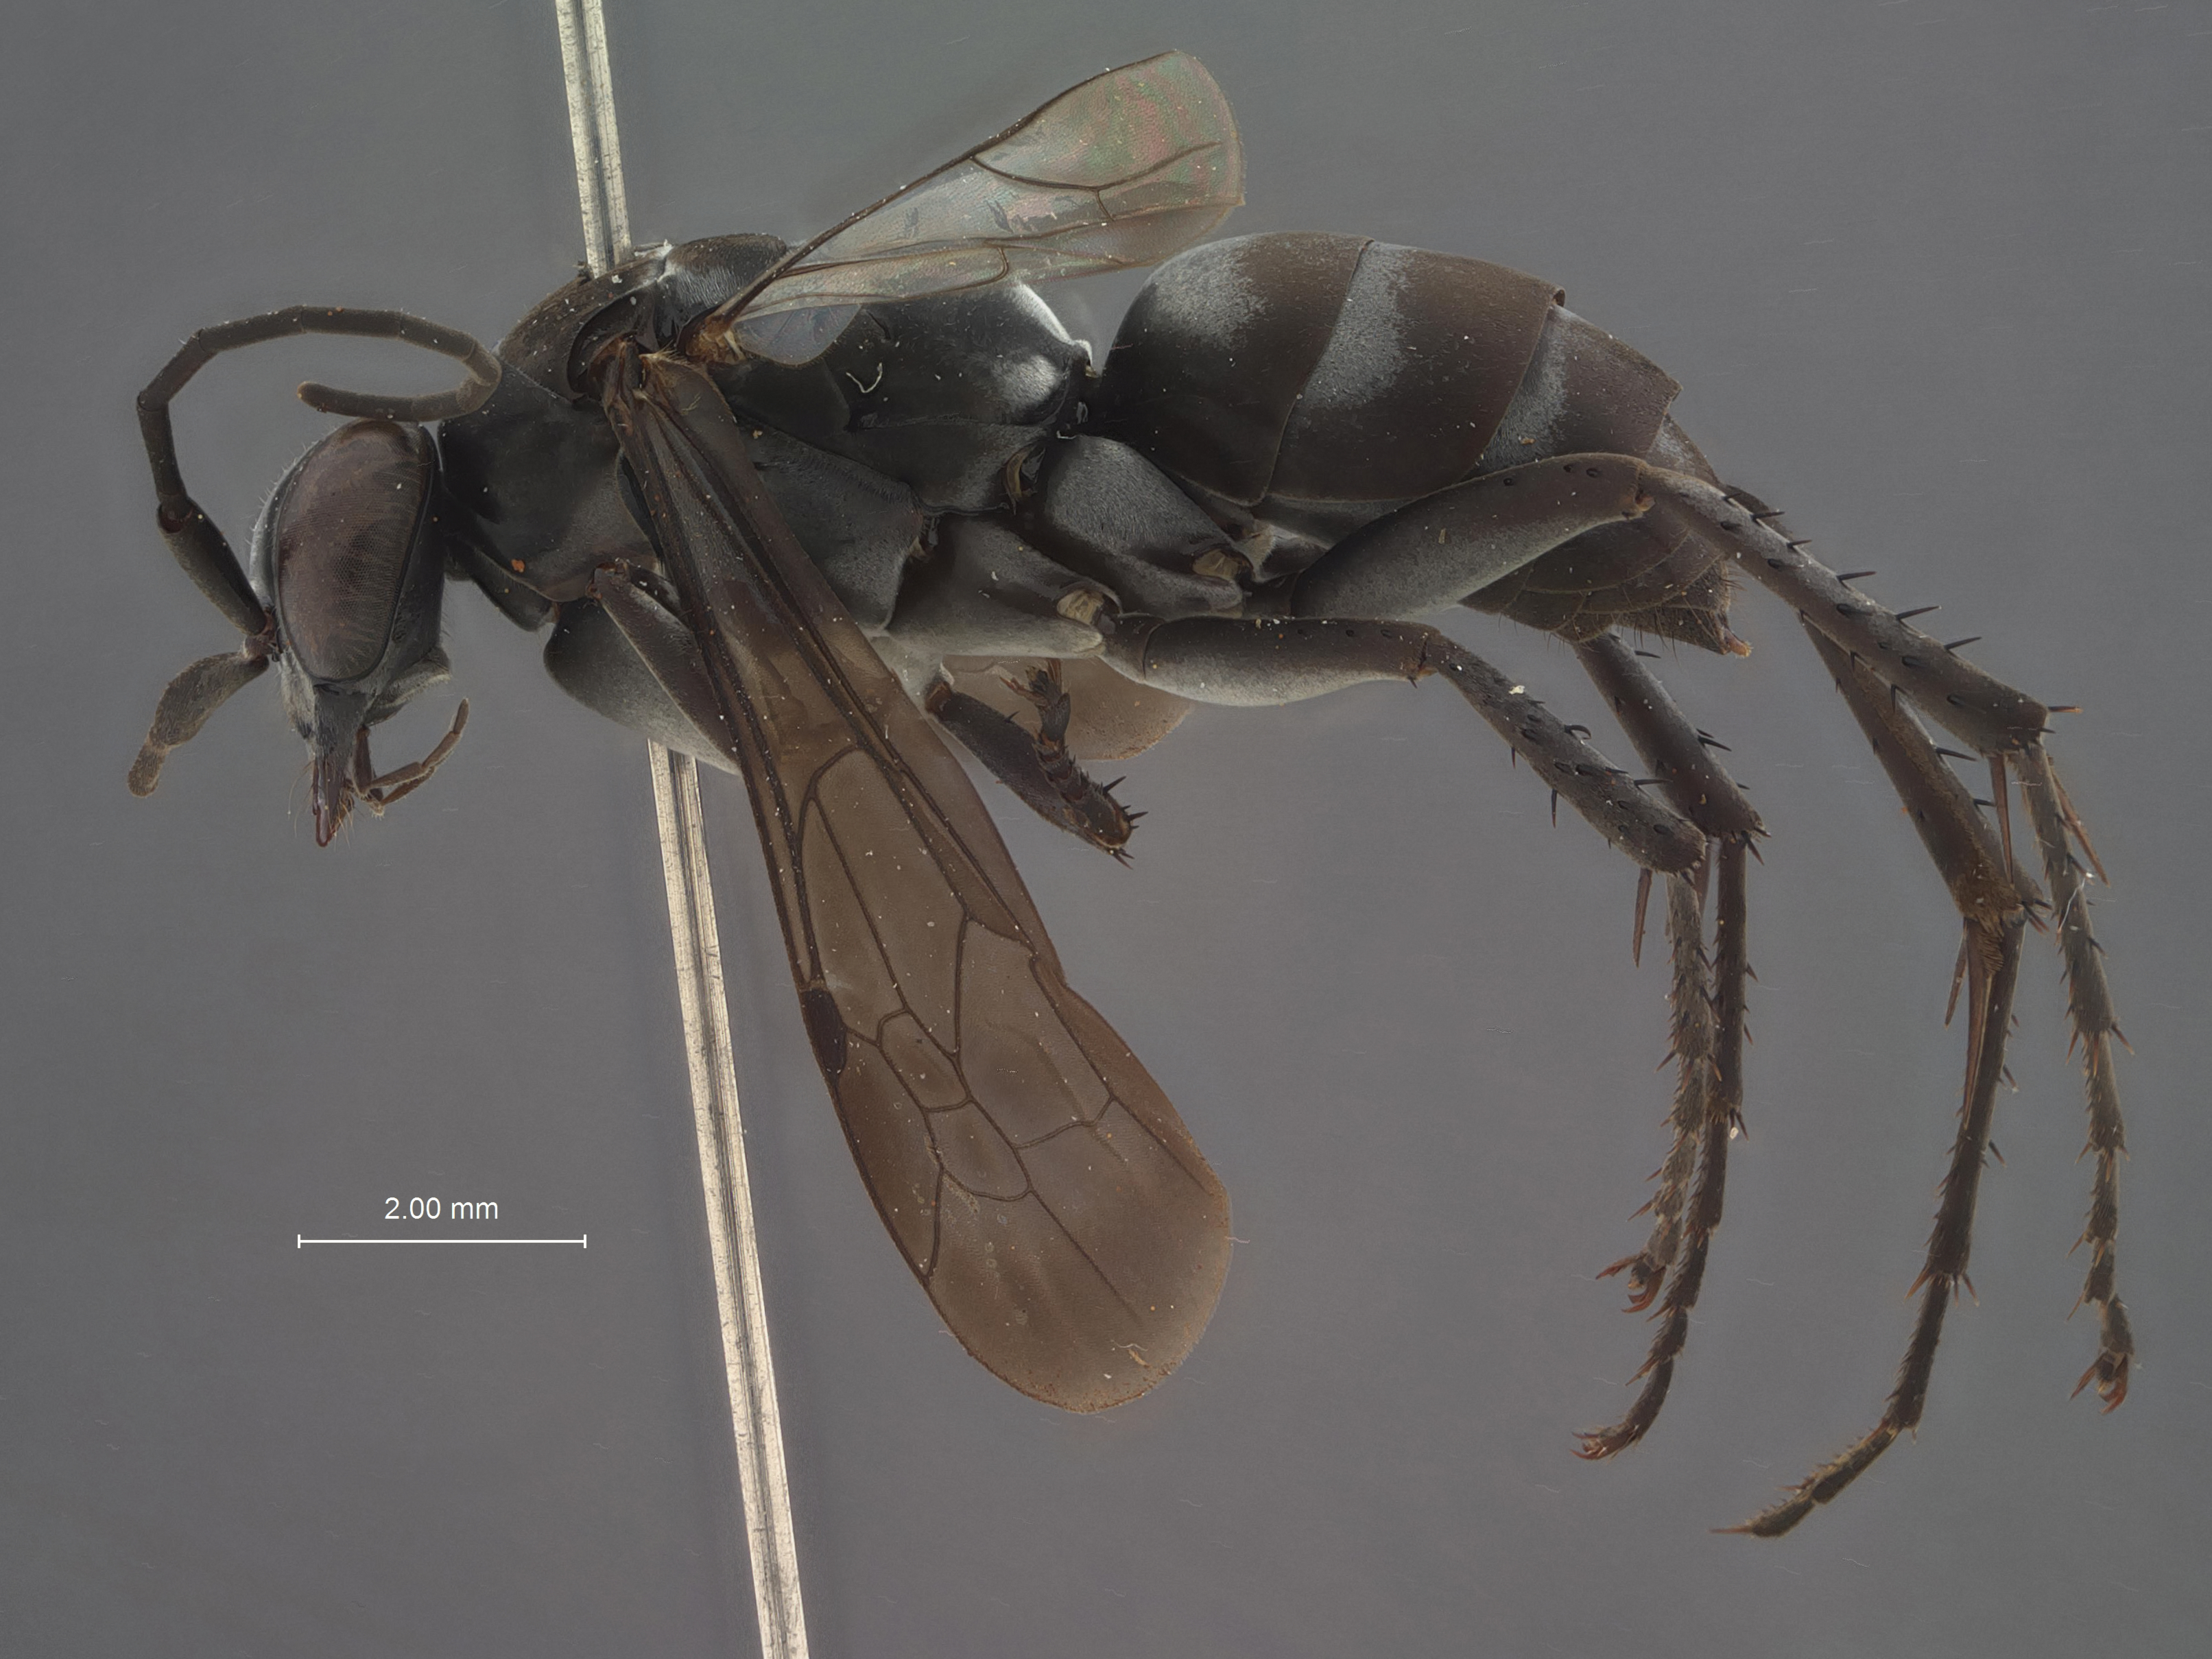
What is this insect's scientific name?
Morochares nigripennis
